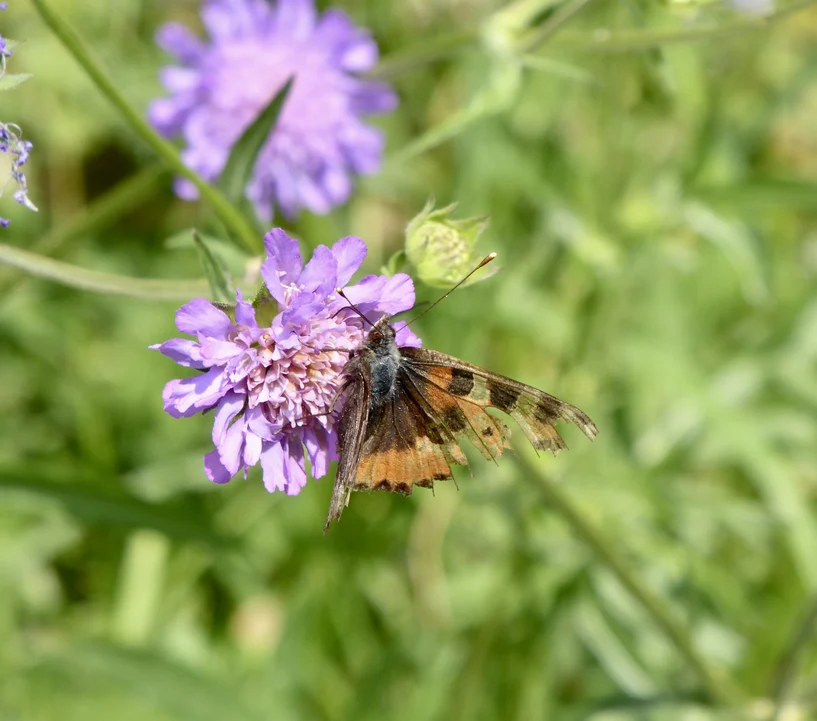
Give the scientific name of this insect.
Aglais urticae
